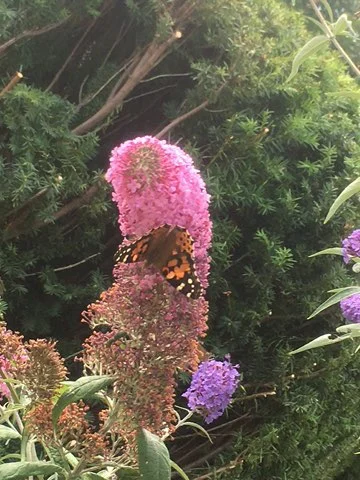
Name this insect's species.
Vanessa cardui
